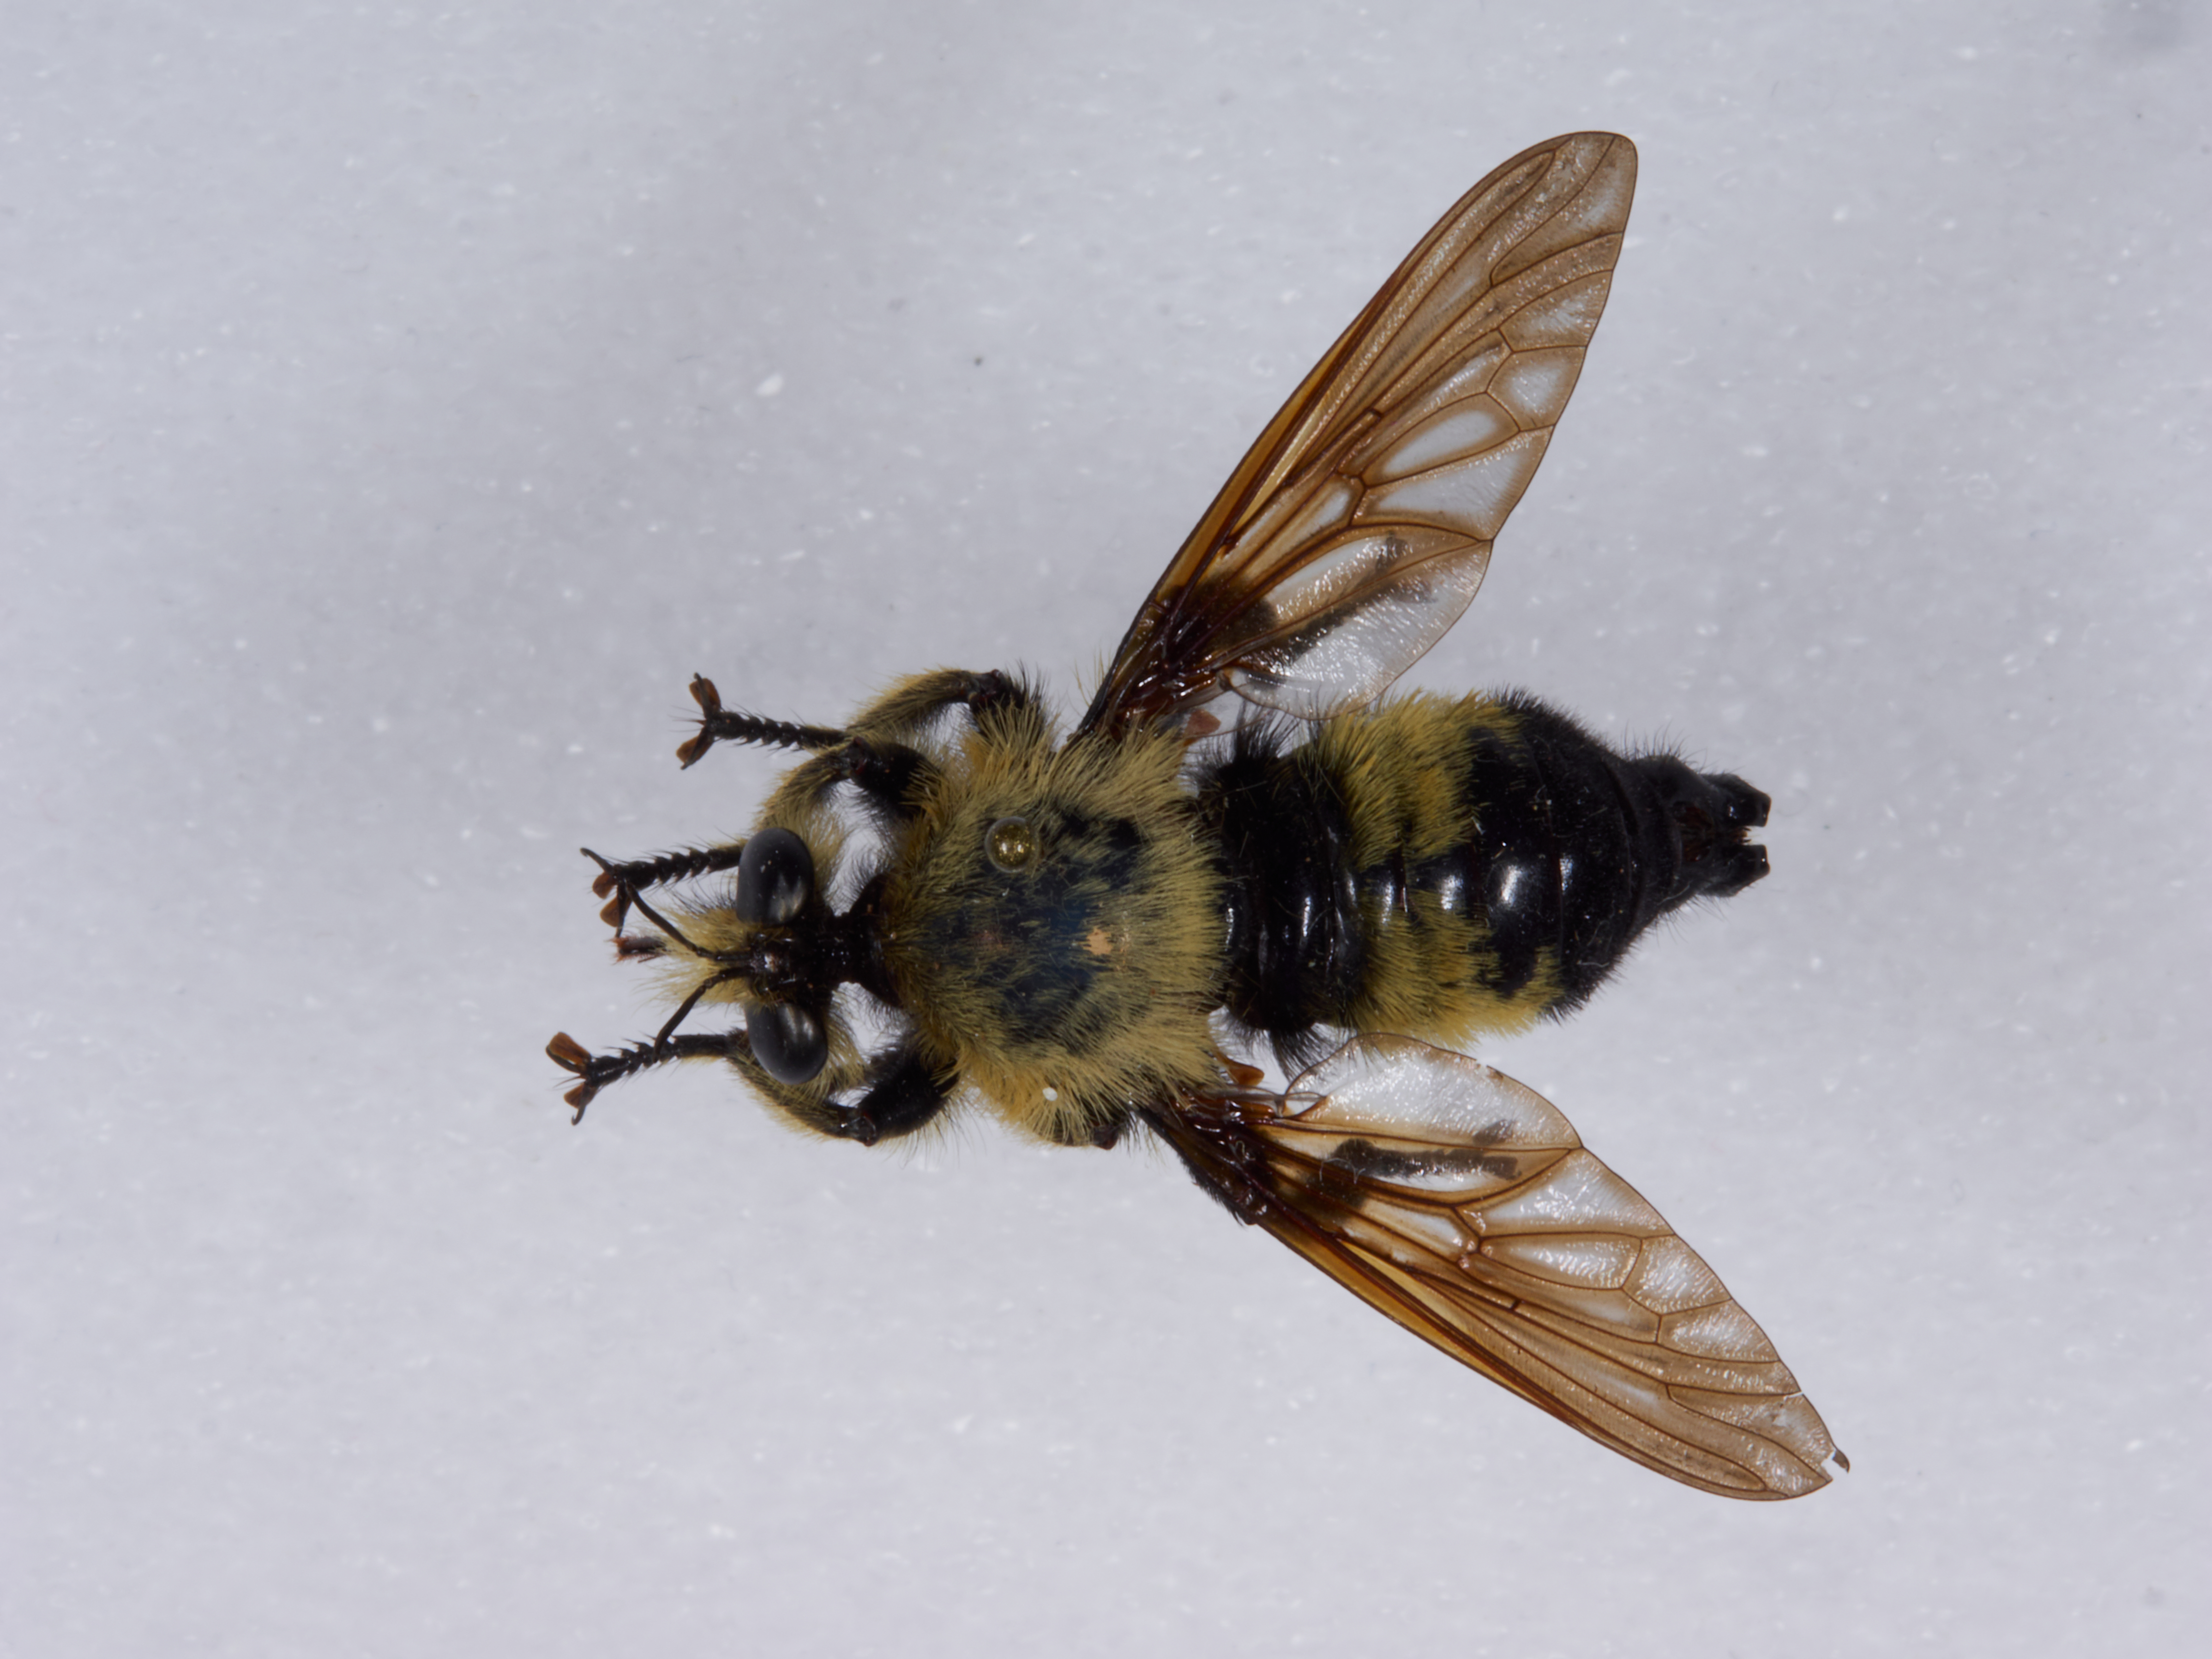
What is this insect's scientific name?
Laphria champlainii
